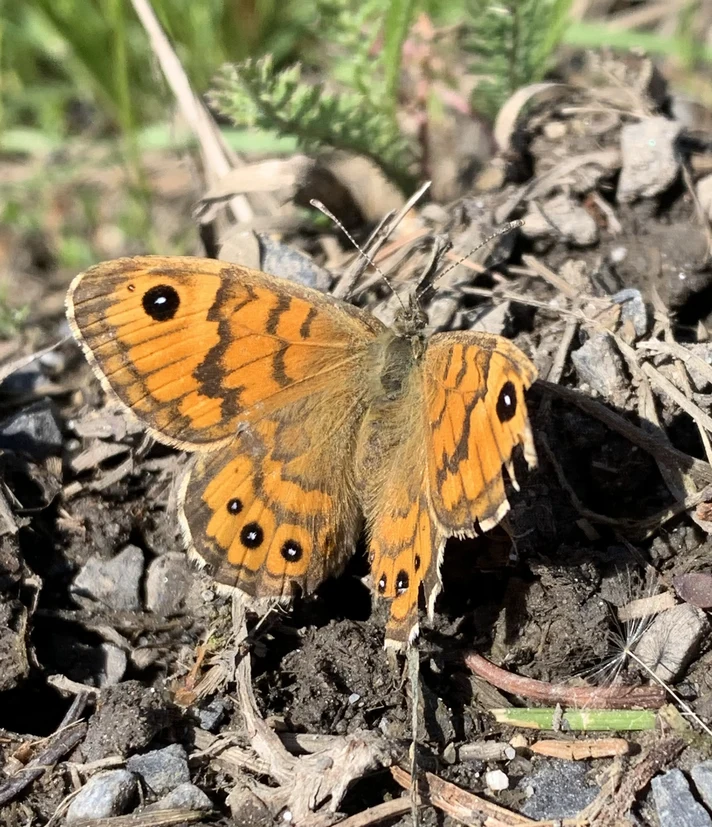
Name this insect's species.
Lasiommata megera (also Pararge megera)
